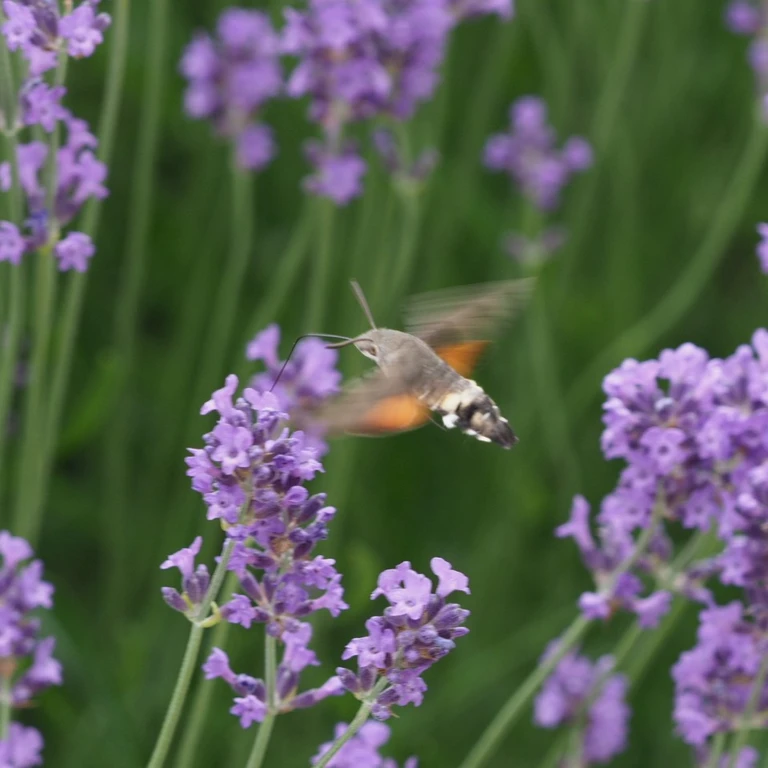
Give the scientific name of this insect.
Macroglossum stellatarum
